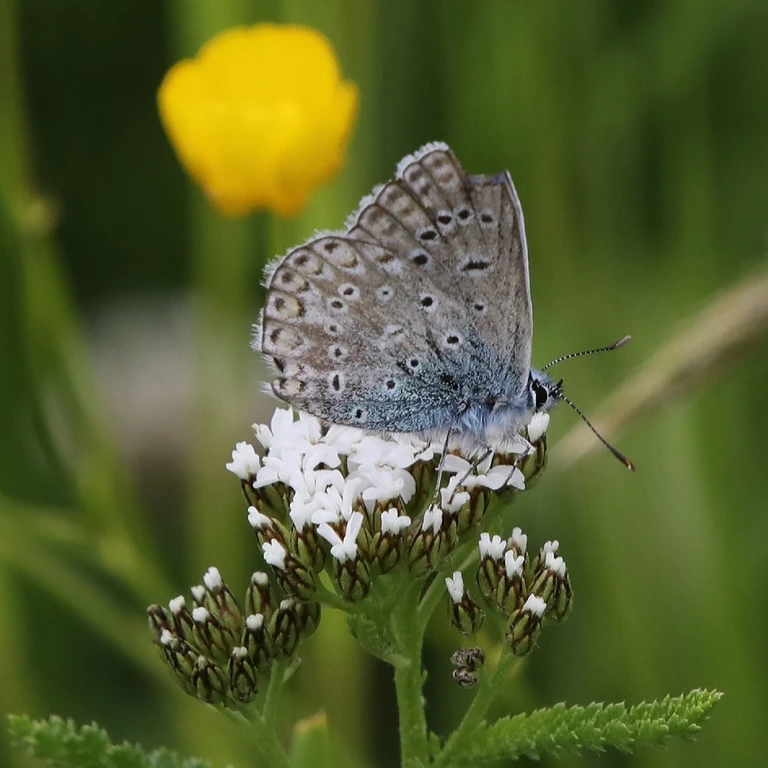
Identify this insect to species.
Polyommatus icarus
